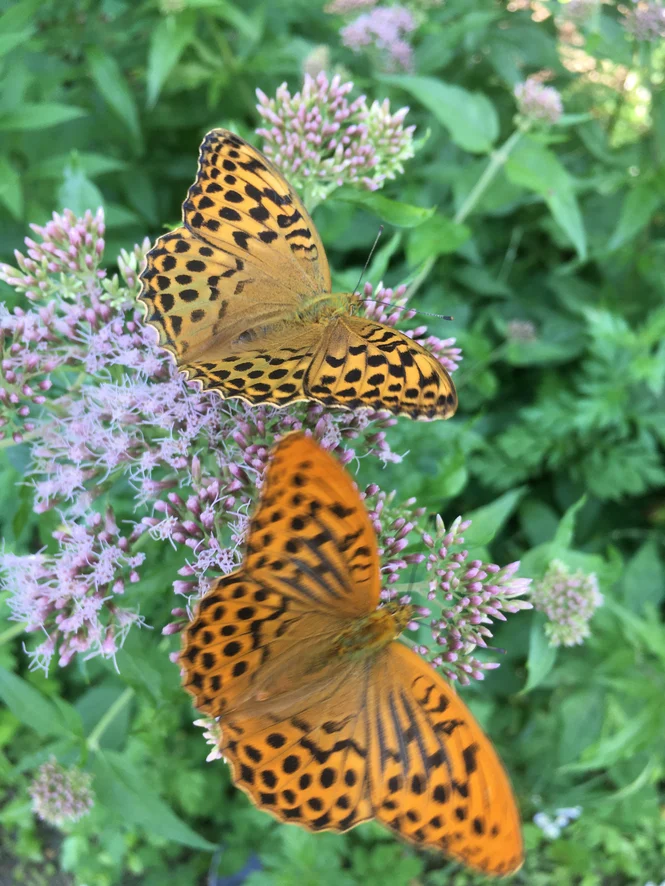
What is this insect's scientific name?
Argynnis paphia
